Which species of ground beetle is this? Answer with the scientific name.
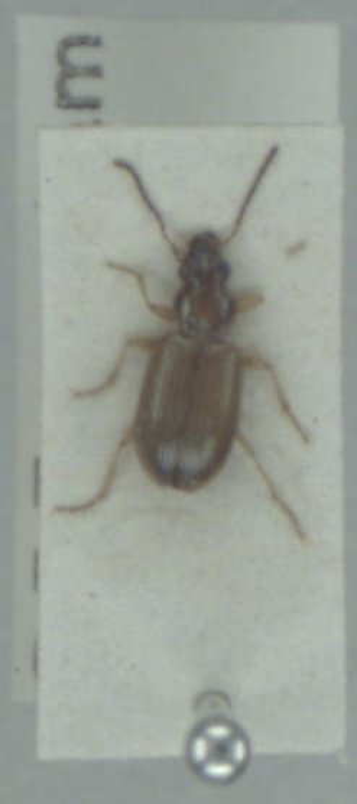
Bembidion deletum
